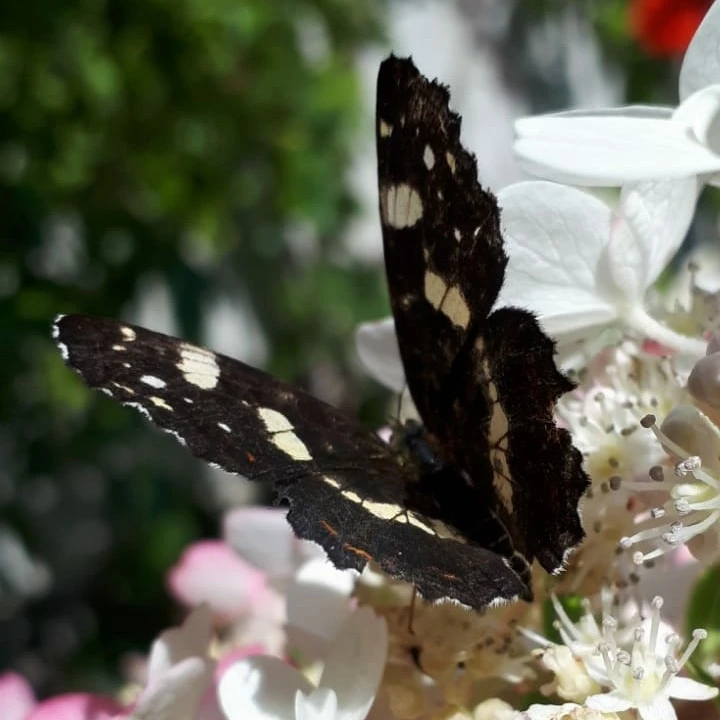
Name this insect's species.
Araschnia levana
